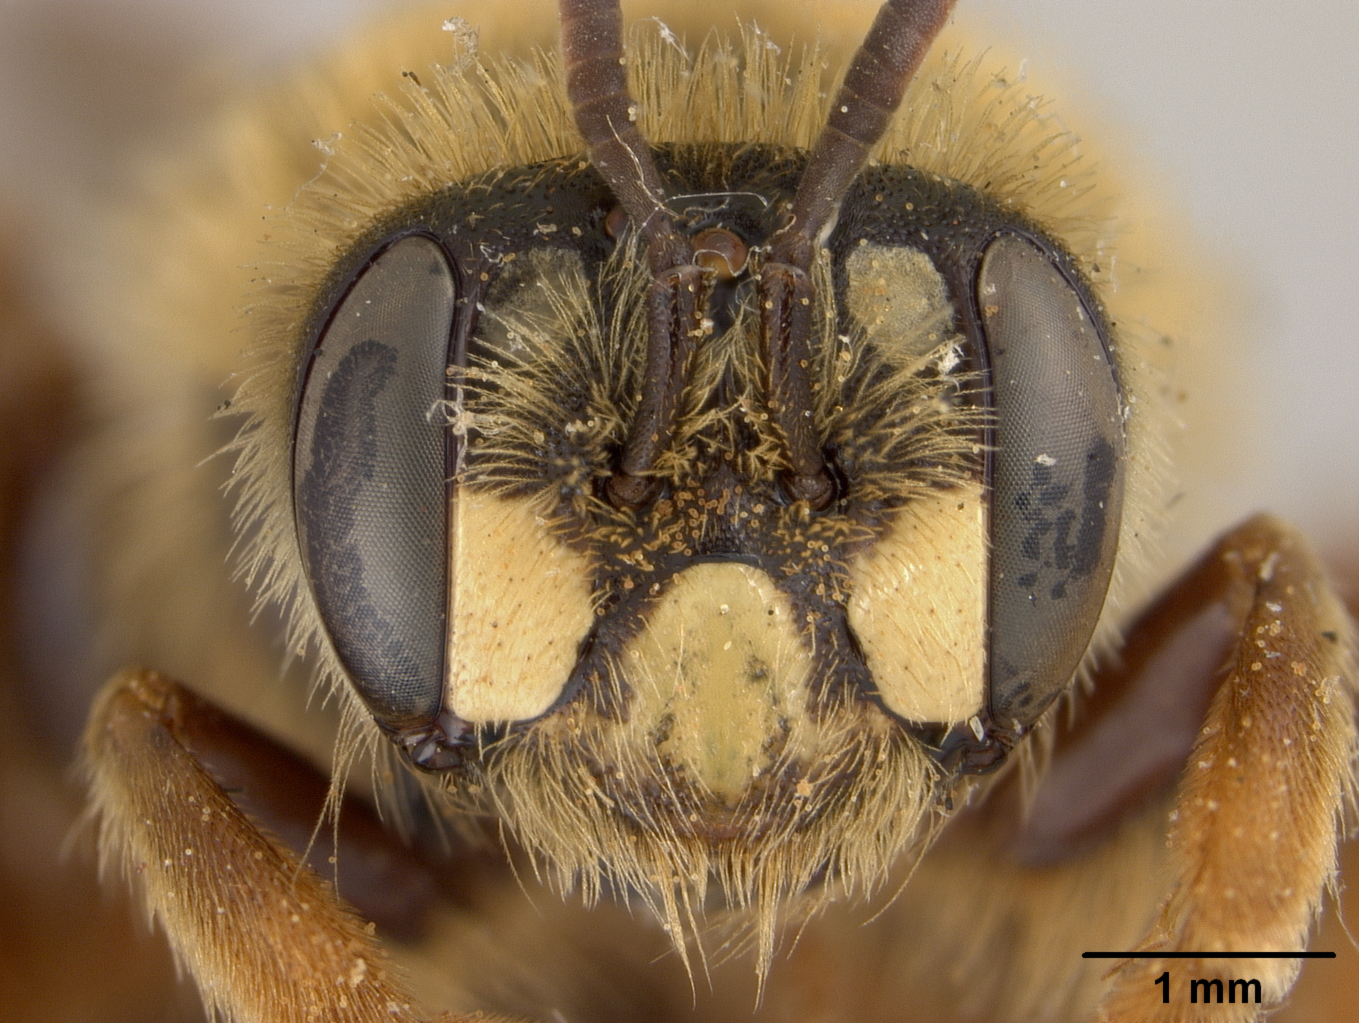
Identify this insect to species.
Andrena verbesinae
